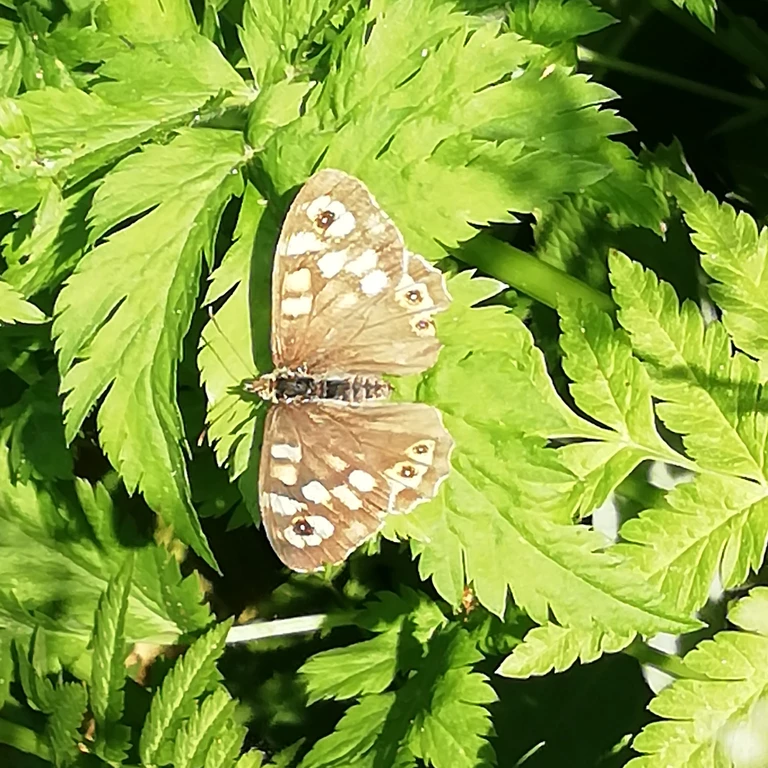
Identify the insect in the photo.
Pararge aegeria
